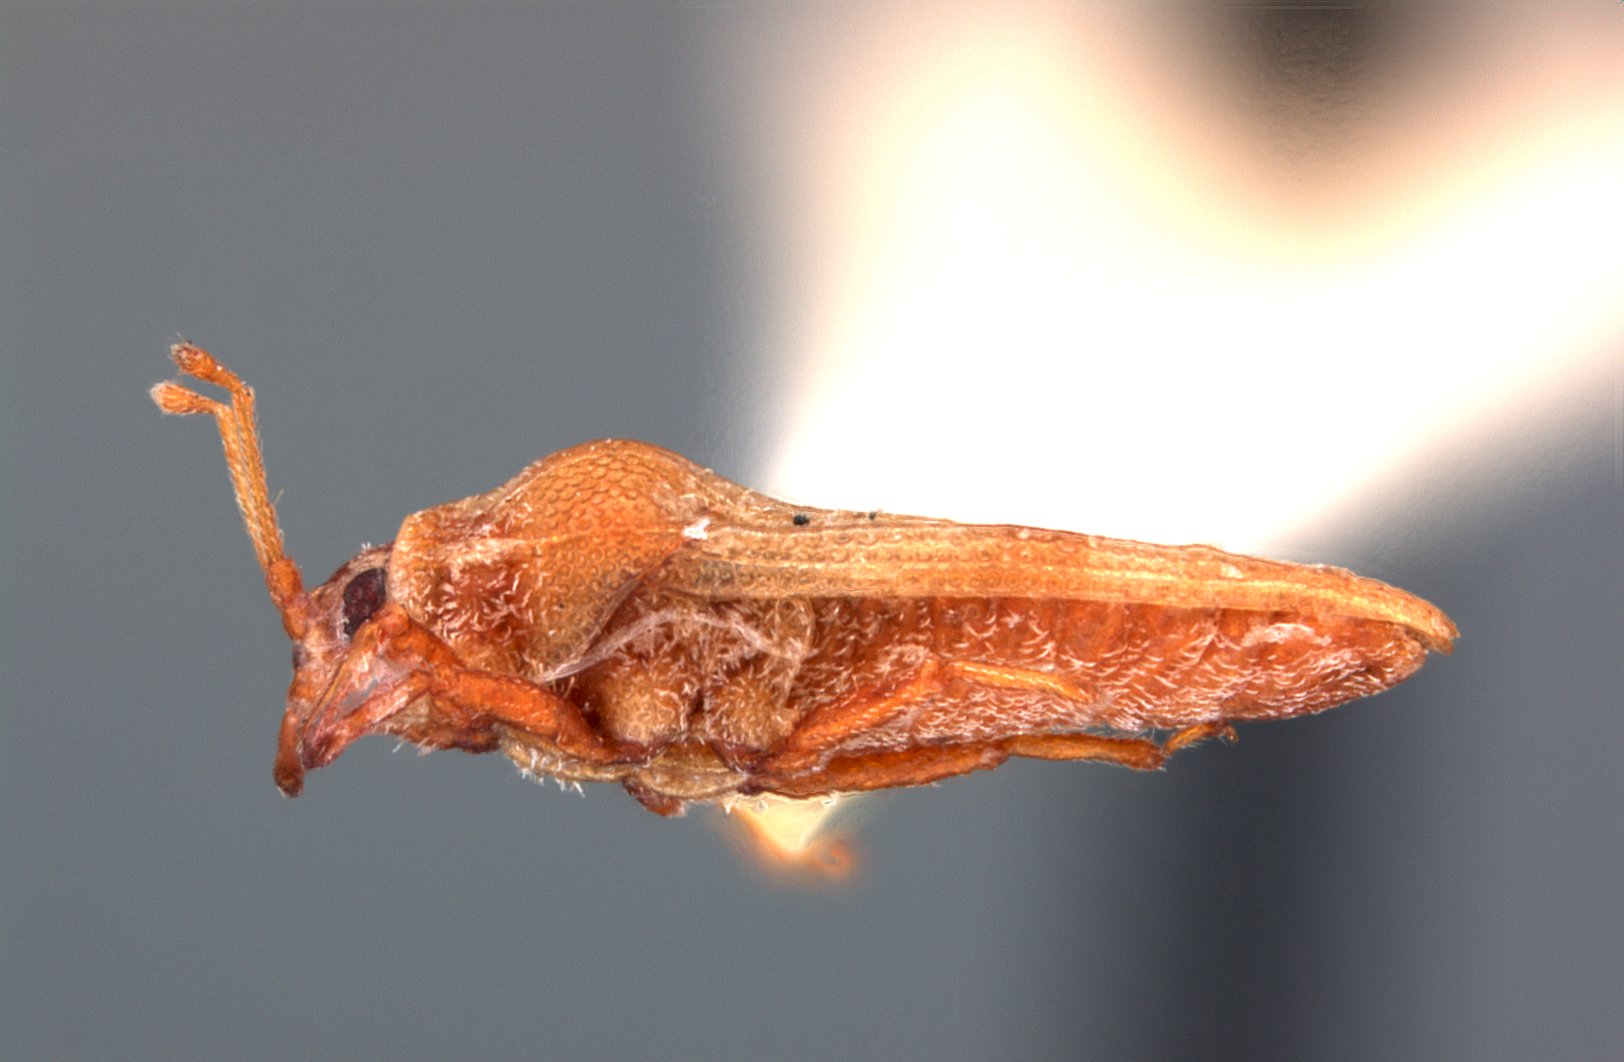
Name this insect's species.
Nethersia absimilis
